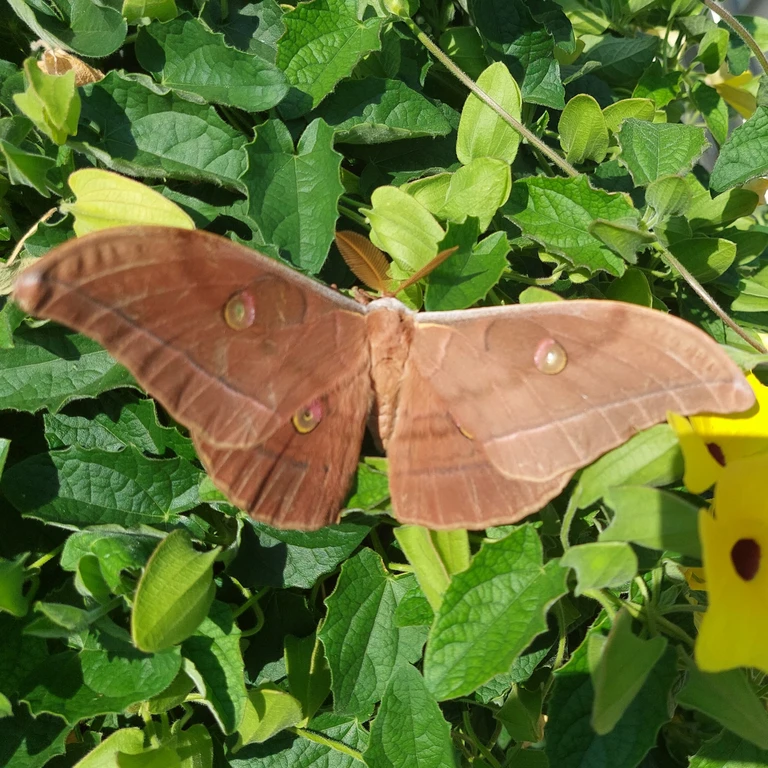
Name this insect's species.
Antheraea yamamai
